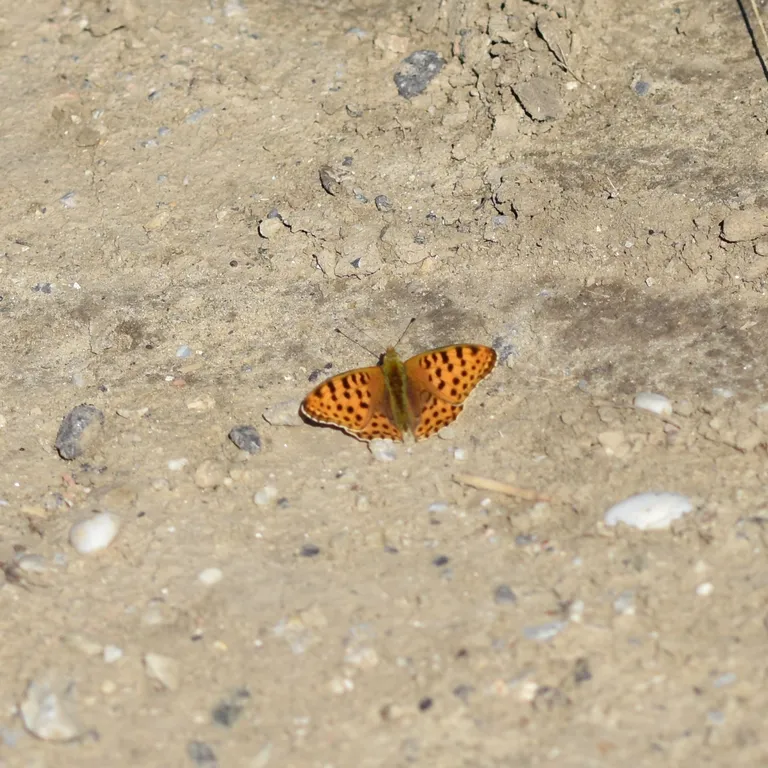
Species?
Issoria lathonia
